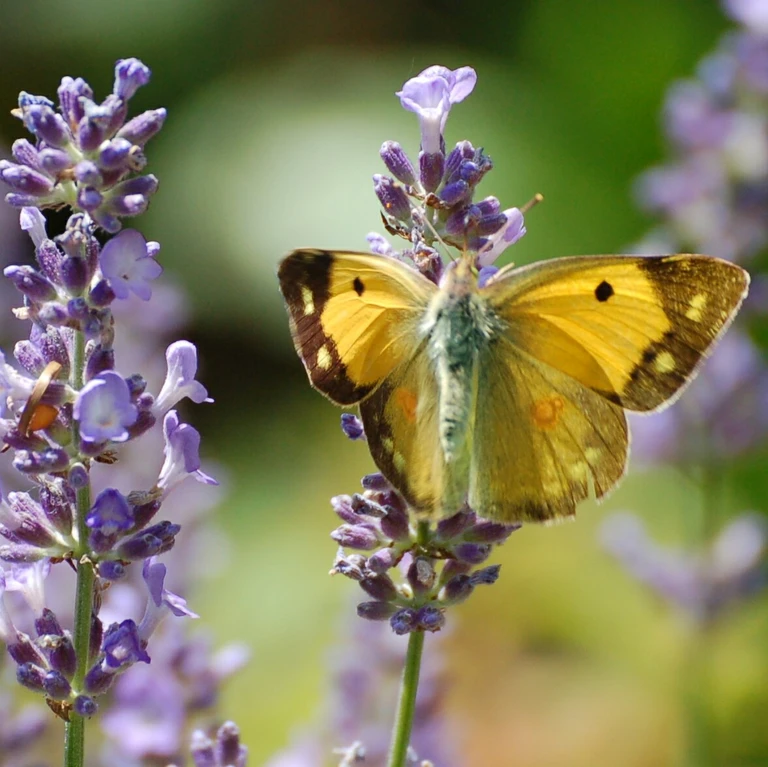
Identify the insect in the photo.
Colias croceus
